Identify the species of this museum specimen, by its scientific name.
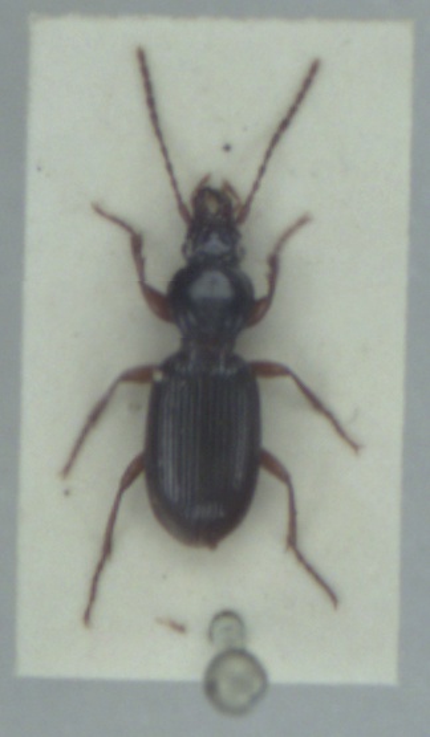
Stomis pumicatus
